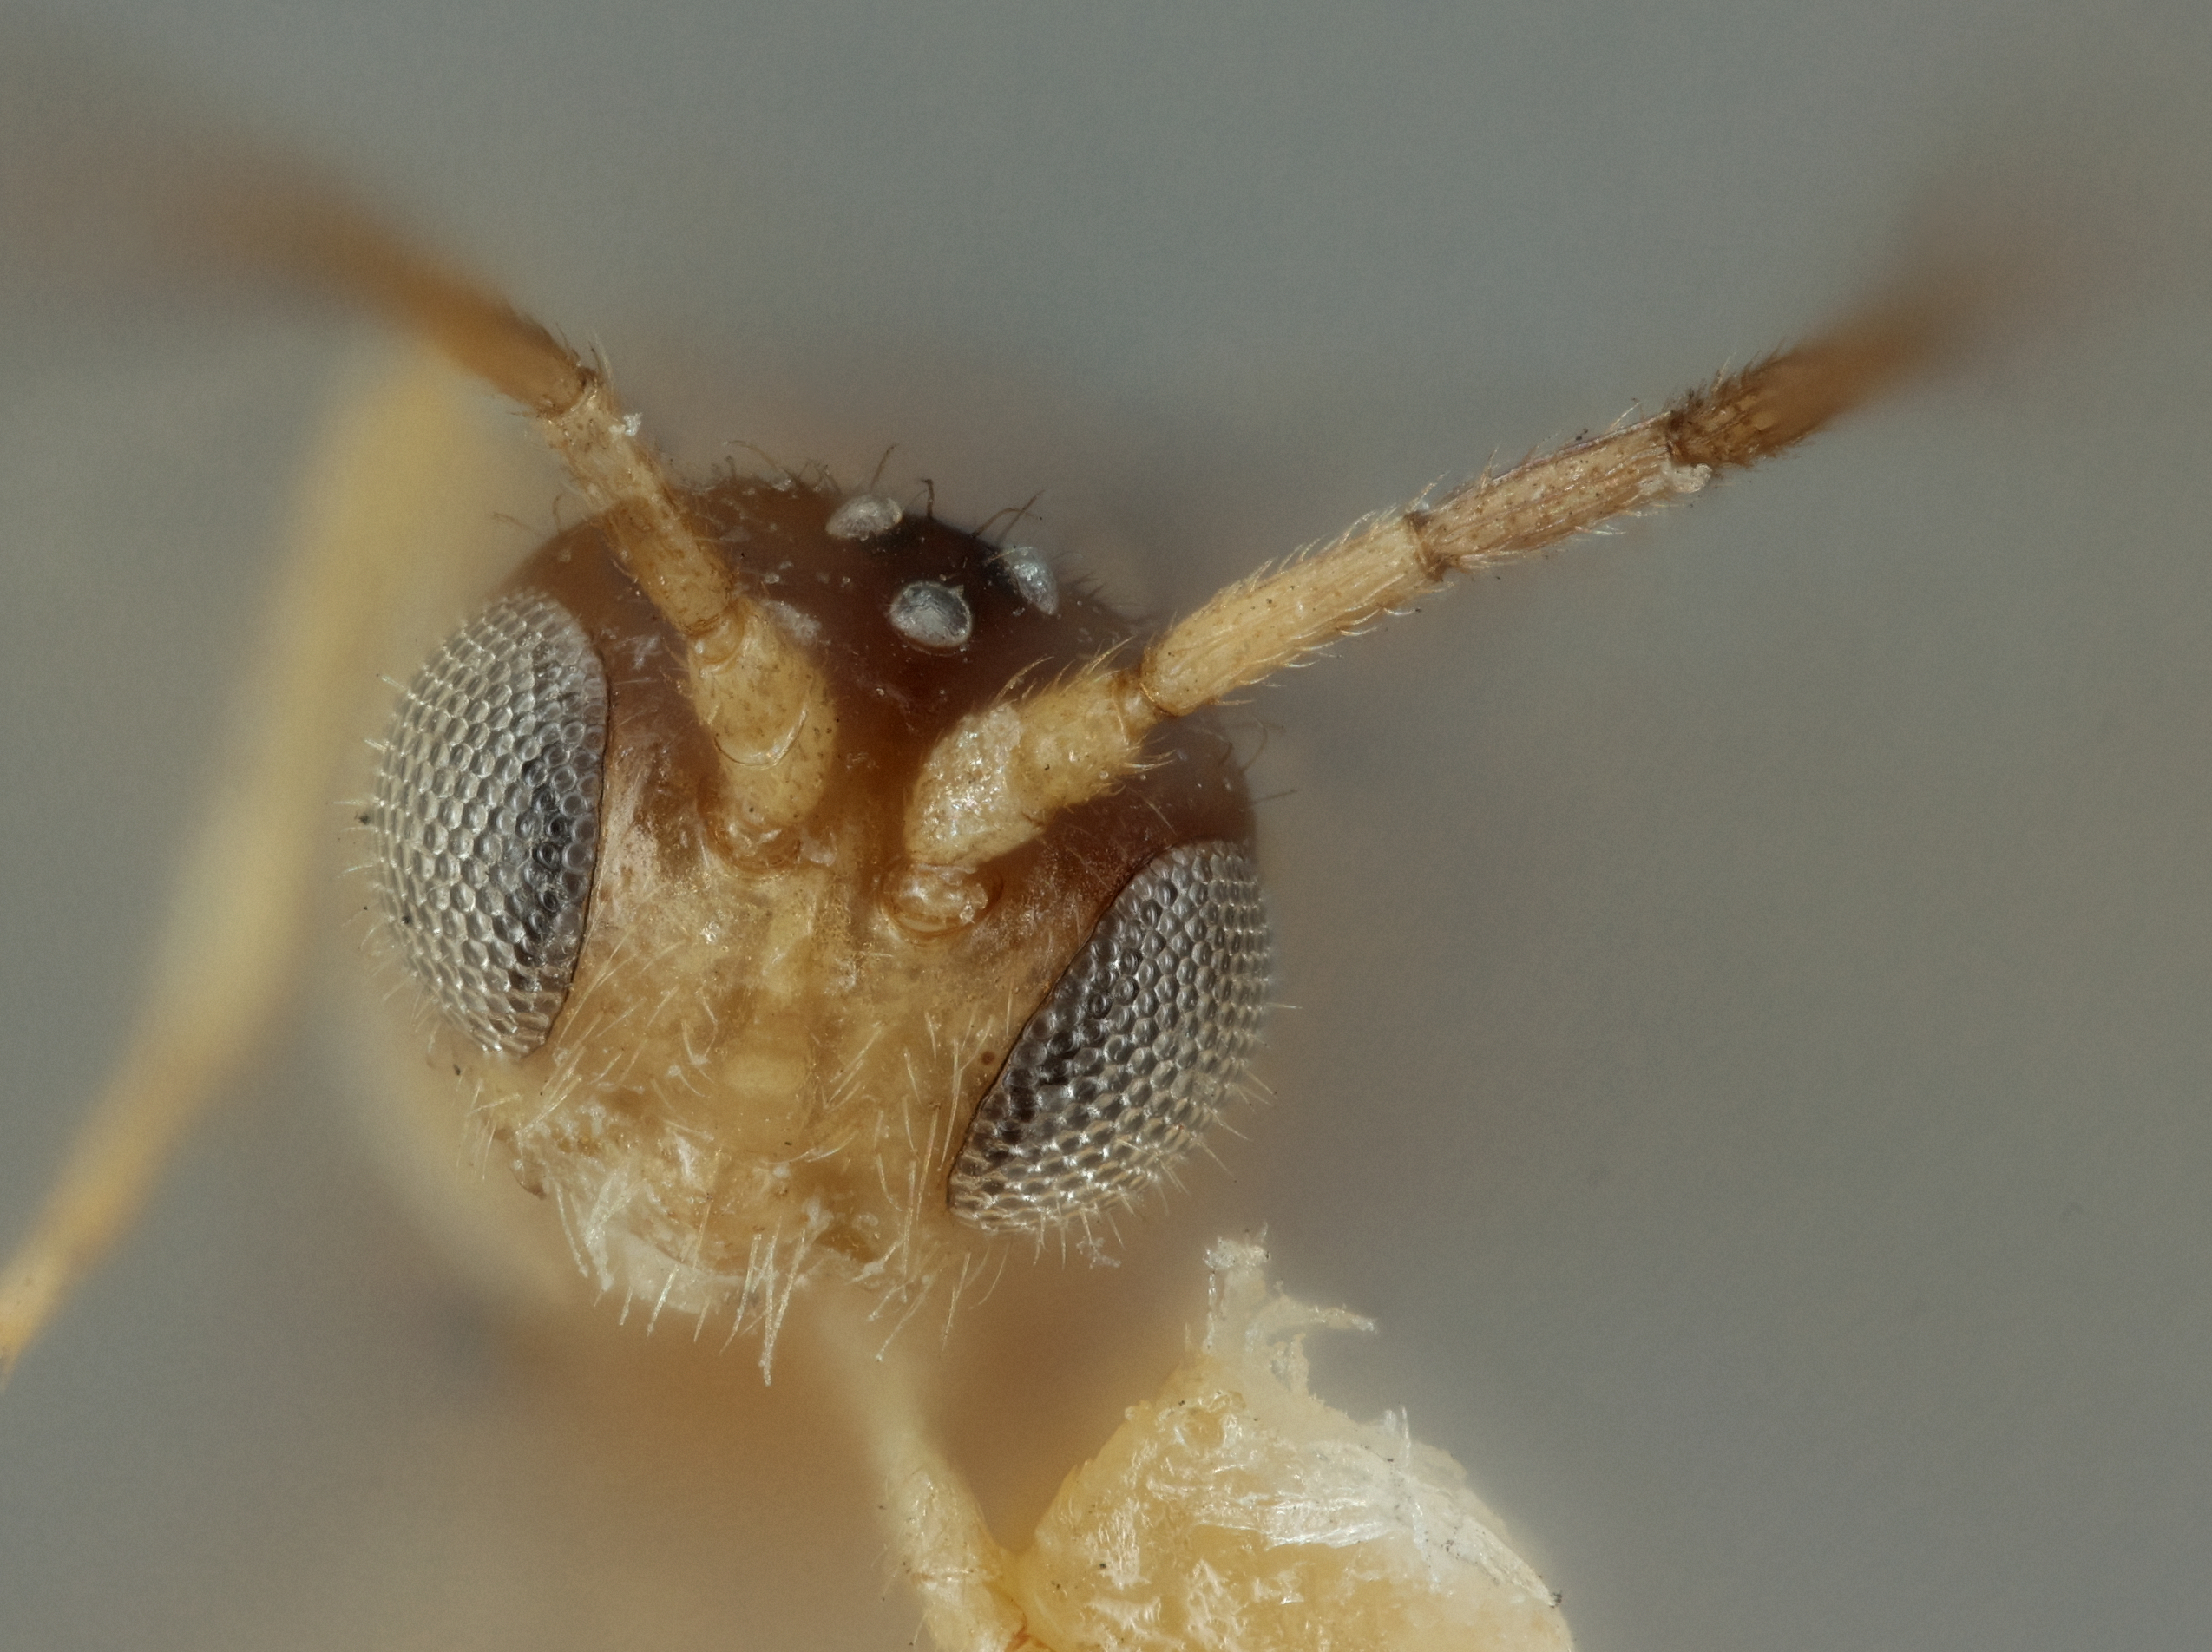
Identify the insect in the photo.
Diaeretus oregmae
